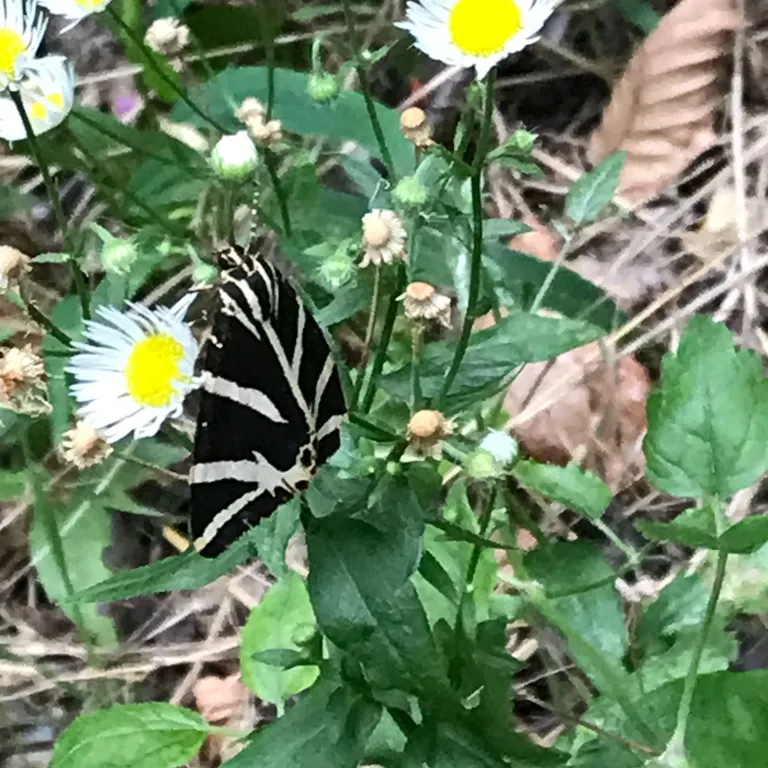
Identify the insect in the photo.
Euplagia quadripunctaria
